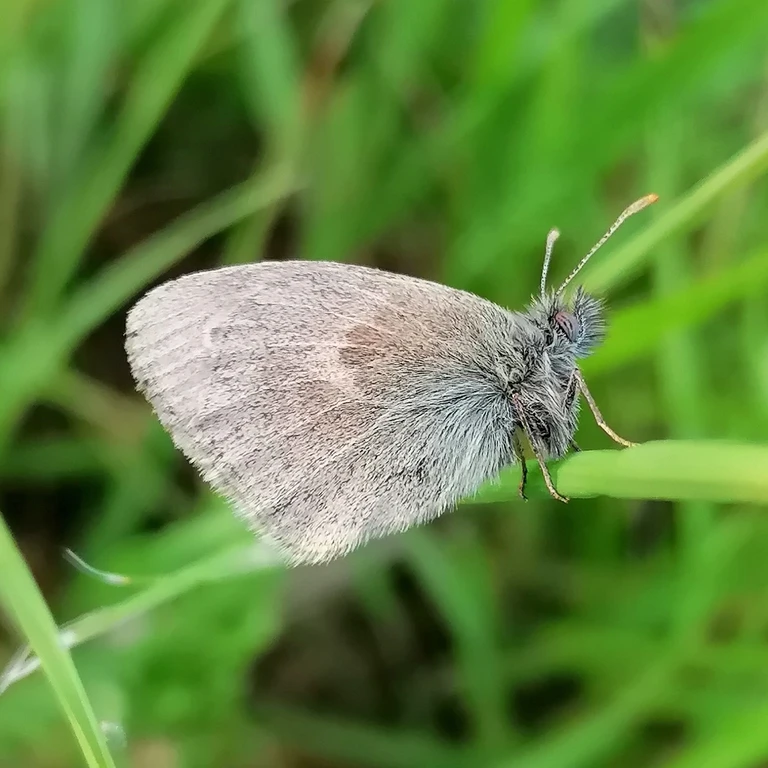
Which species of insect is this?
Coenonympha pamphilus
